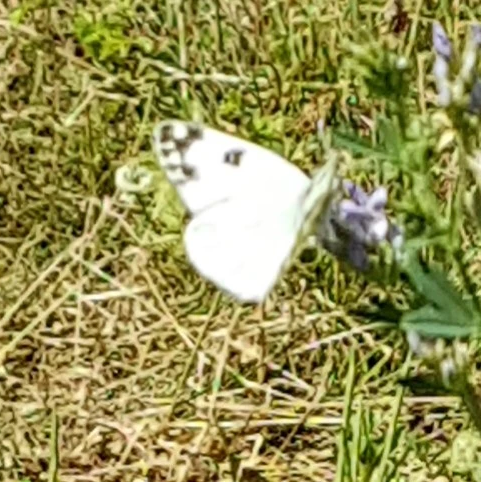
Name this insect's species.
Pontia edusa
